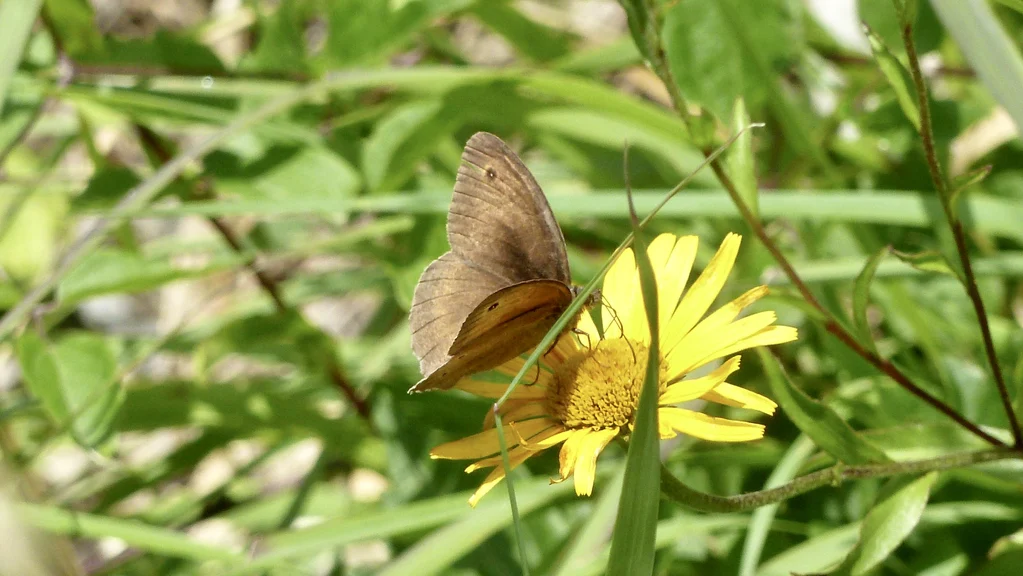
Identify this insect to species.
Maniola jurtina
